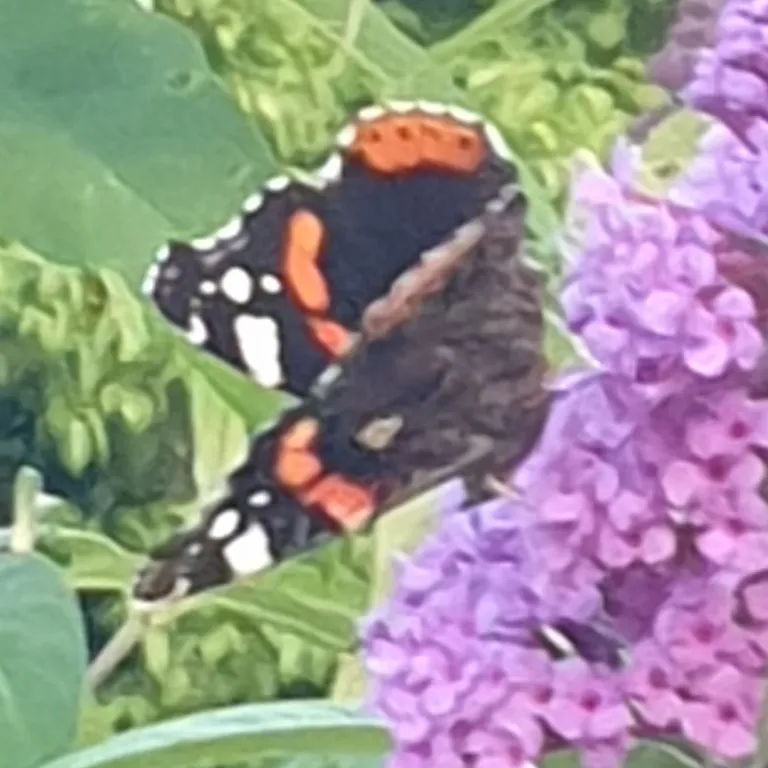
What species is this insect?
Vanessa atalanta
